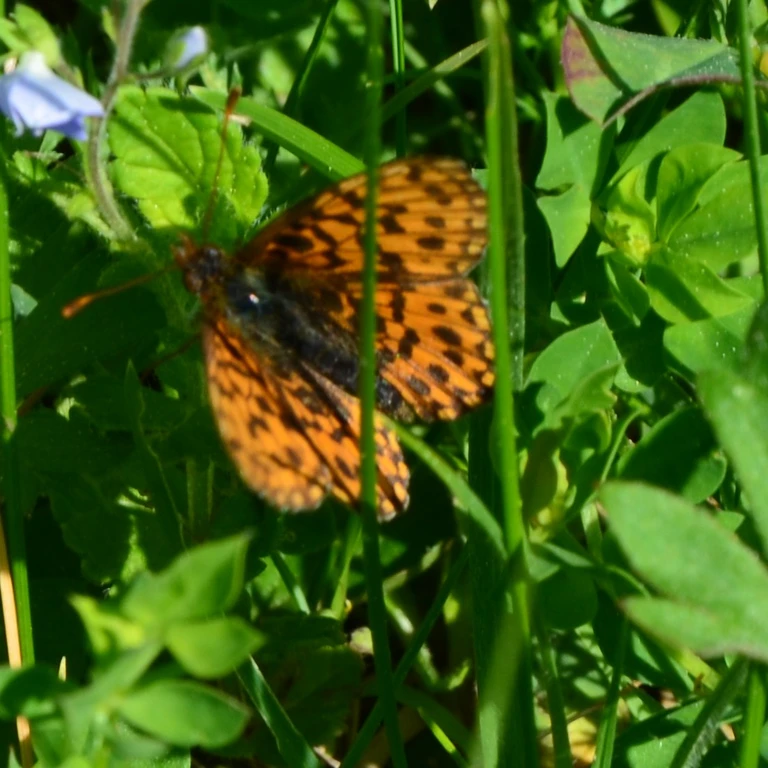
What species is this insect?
Boloria dia
